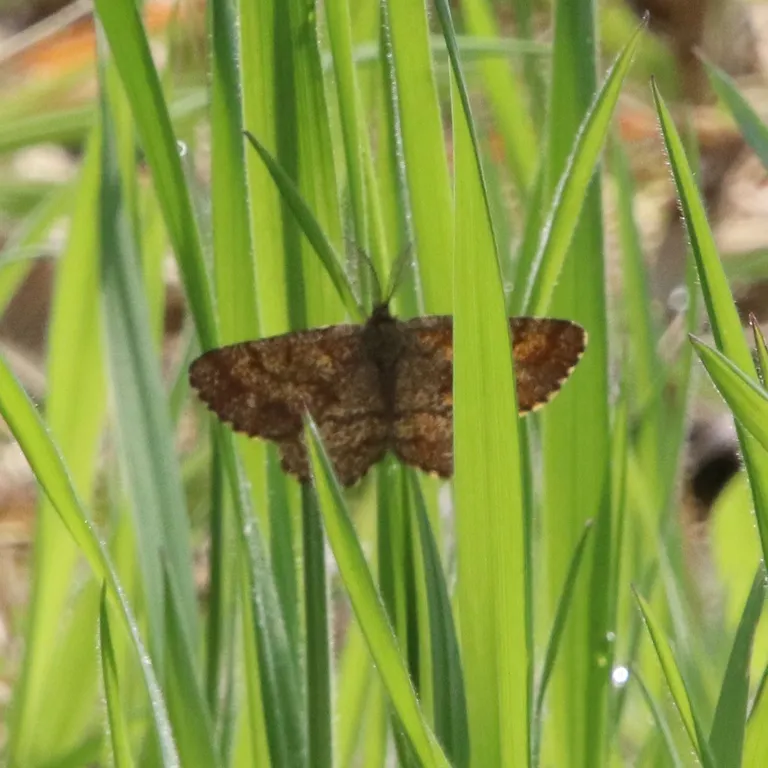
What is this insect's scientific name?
Ematurga atomaria
